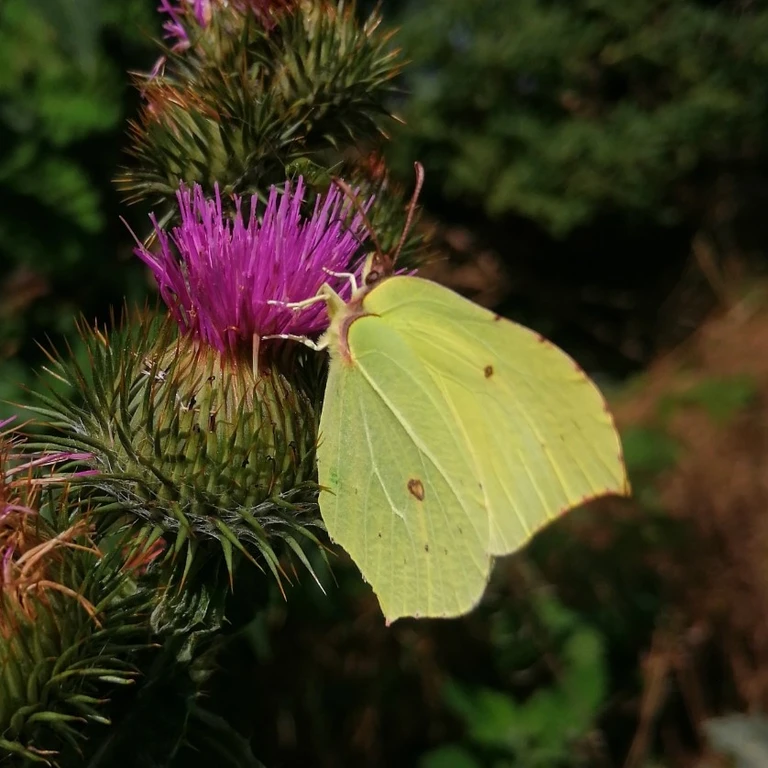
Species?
Gonepteryx rhamni
